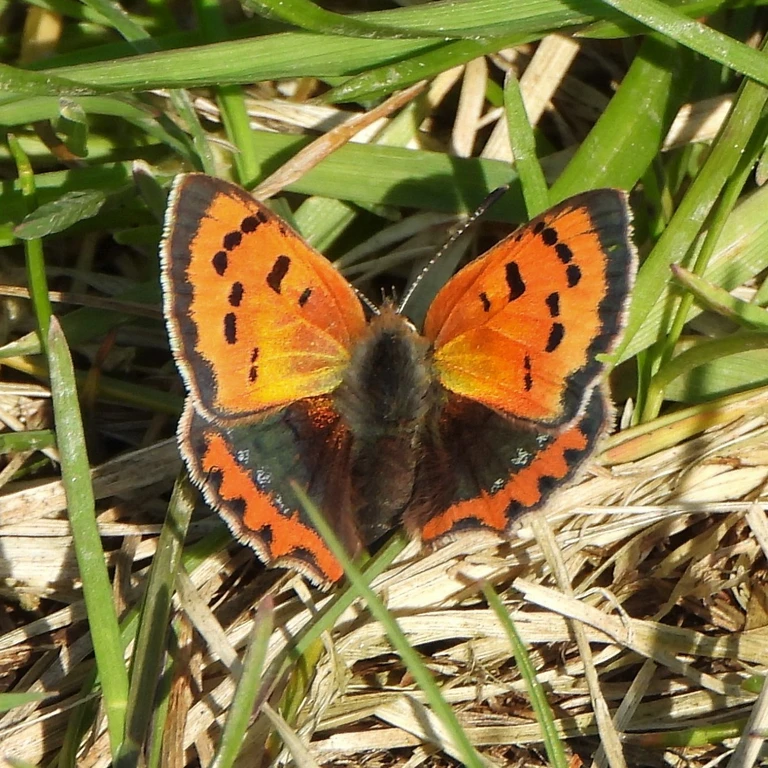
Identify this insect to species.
Lycaena phlaeas
